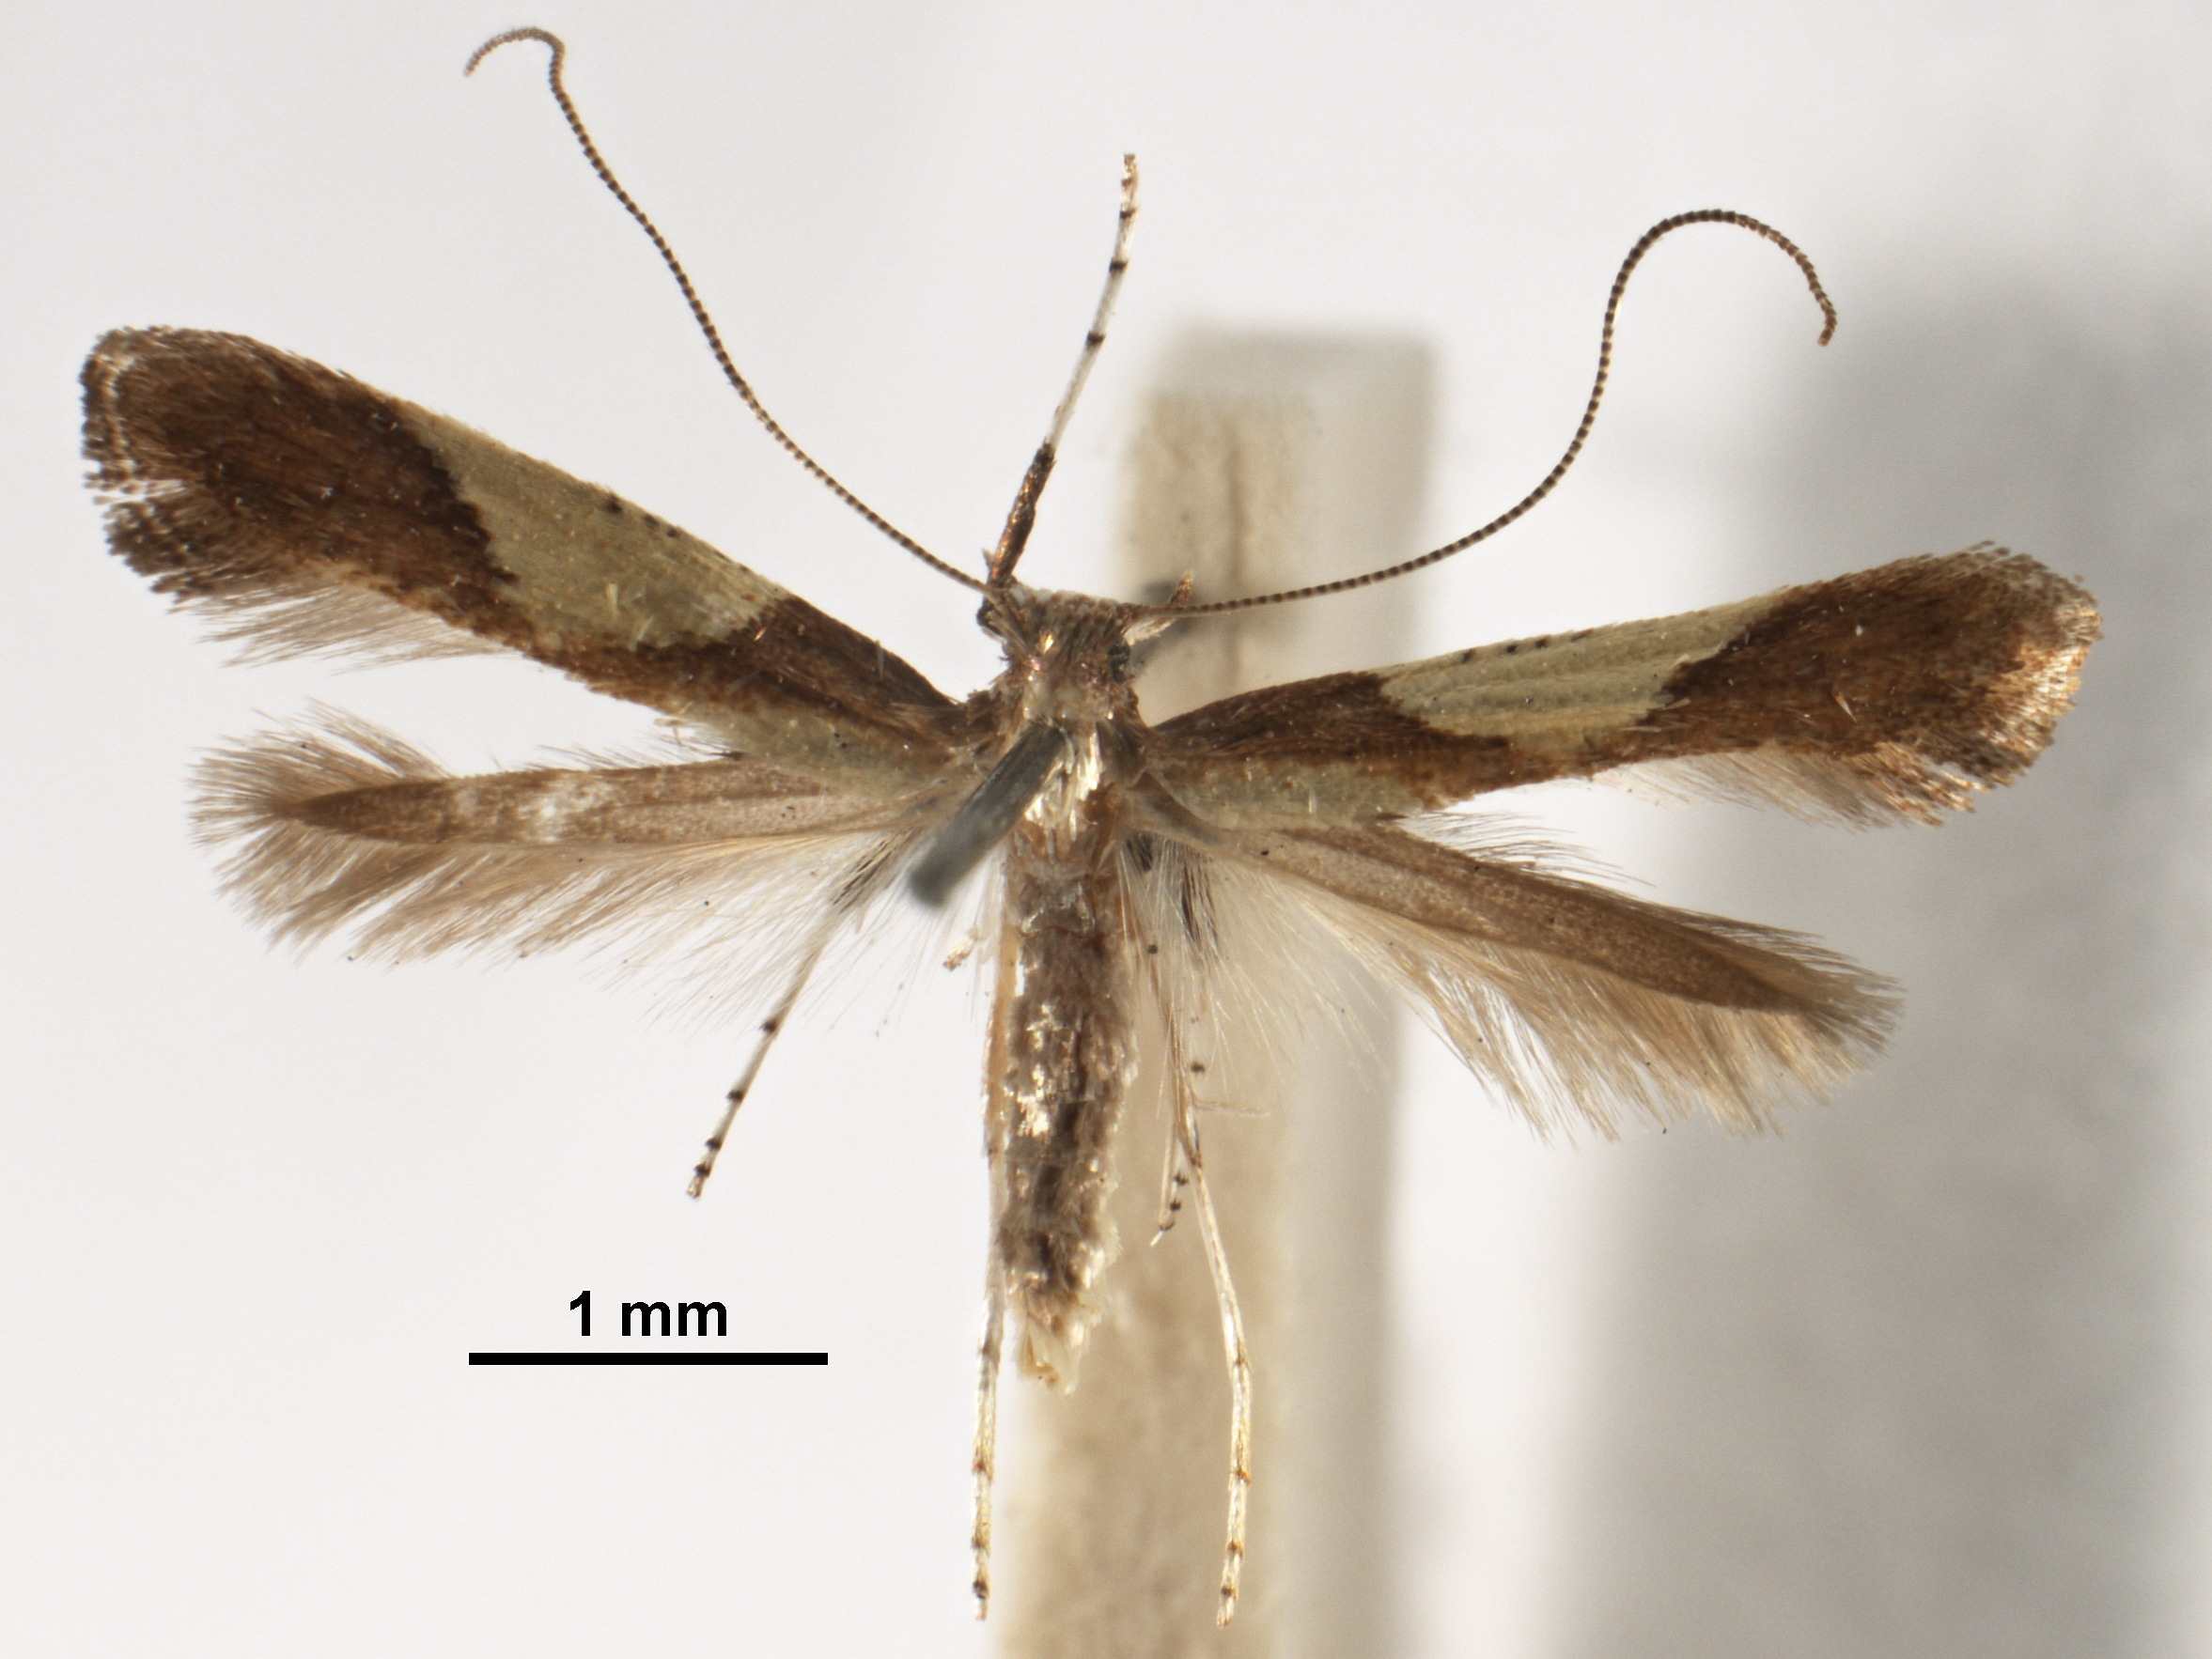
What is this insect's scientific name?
Caloptilia chrysolampra
